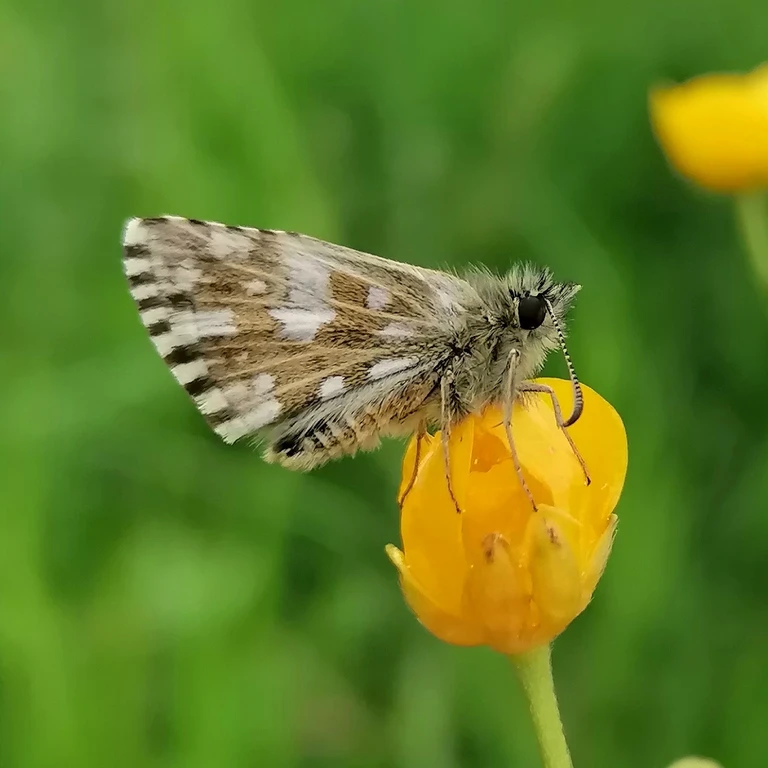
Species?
Pyrgus malvae
